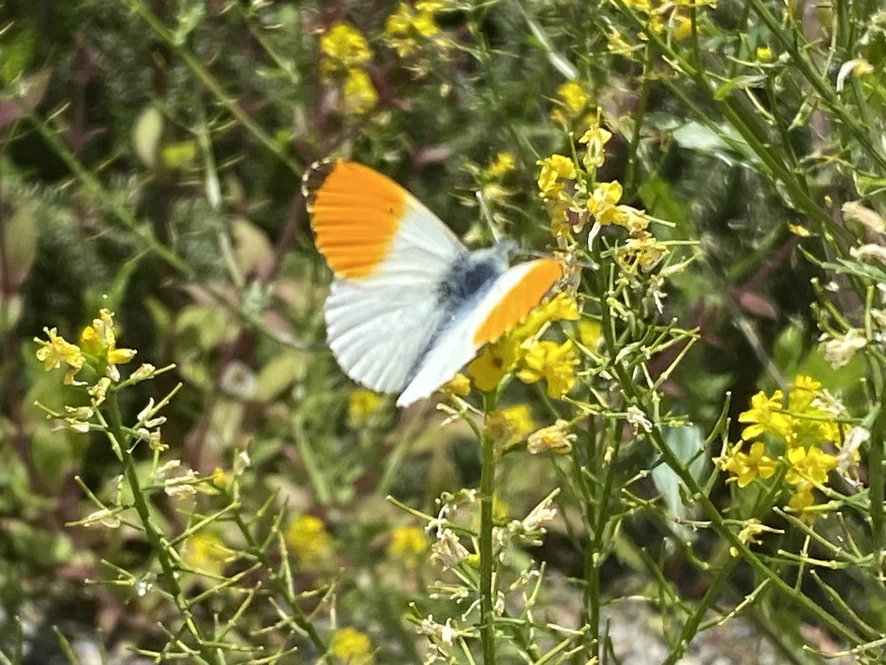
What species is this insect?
Anthocharis cardamines
